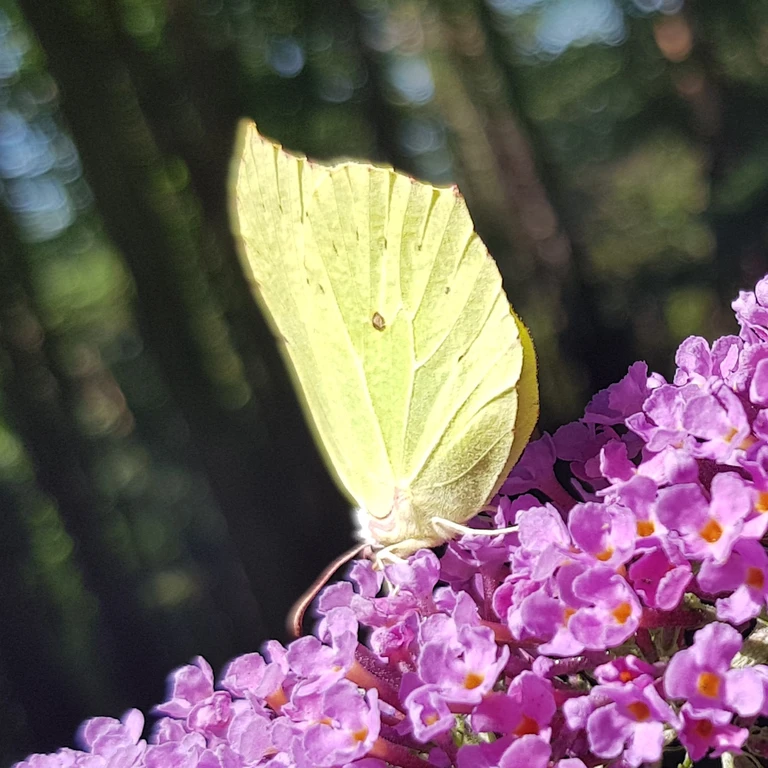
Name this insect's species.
Gonepteryx rhamni
